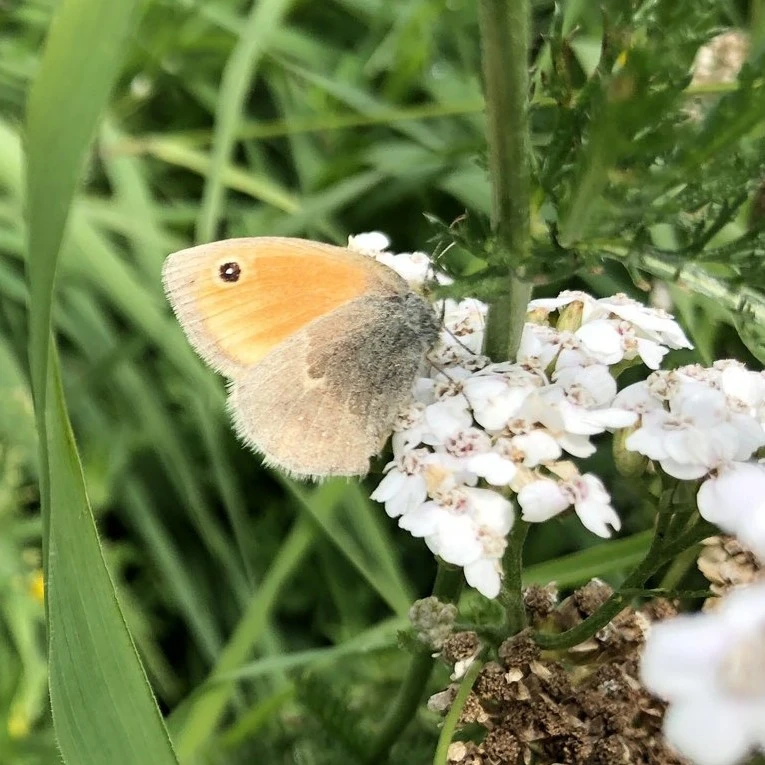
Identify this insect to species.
Coenonympha pamphilus
